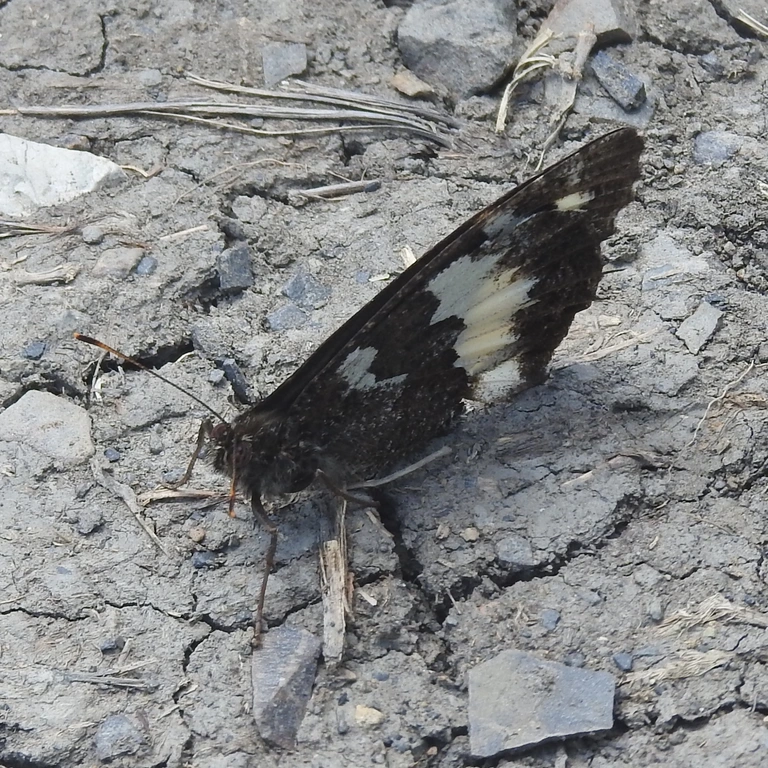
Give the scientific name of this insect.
Brintesia circe
